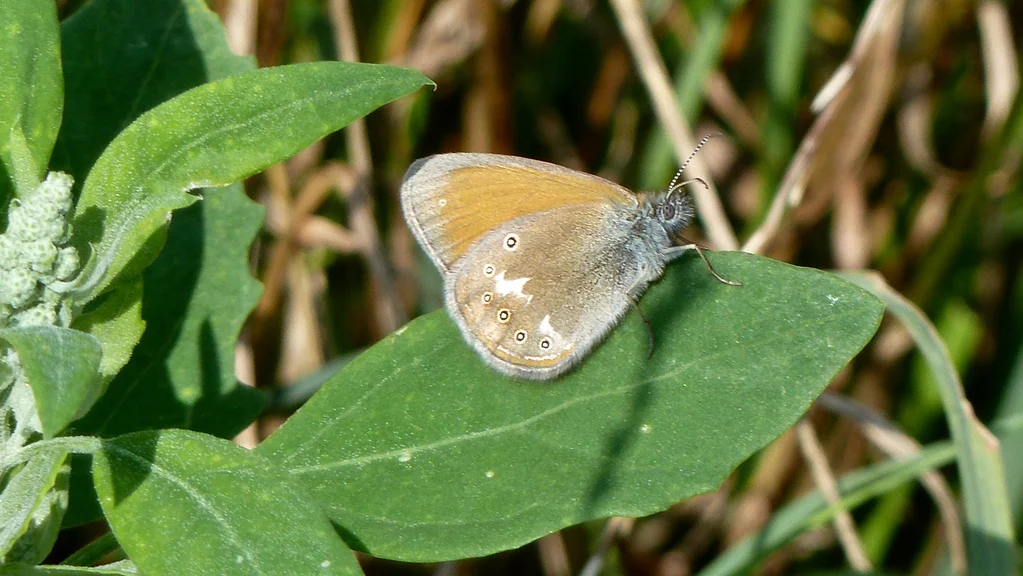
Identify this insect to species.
Coenonympha glycerion (also Coenonympha iphis)
